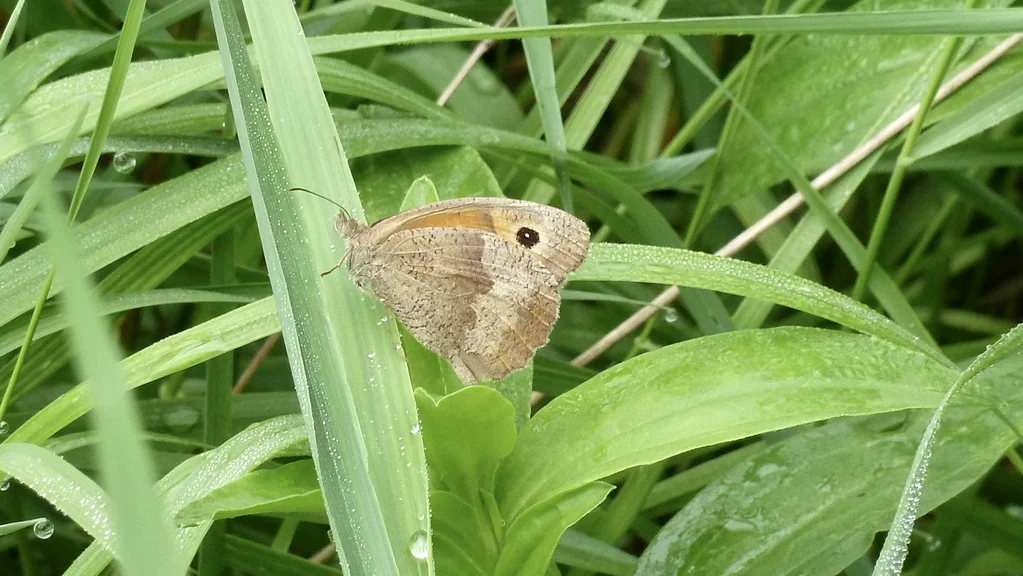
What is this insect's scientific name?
Maniola jurtina
